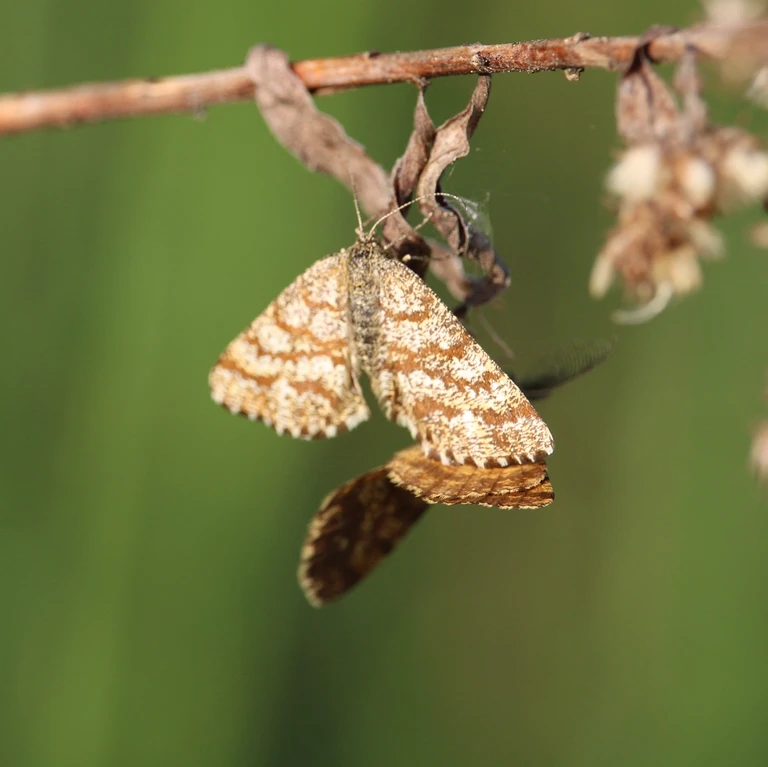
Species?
Ematurga atomaria
